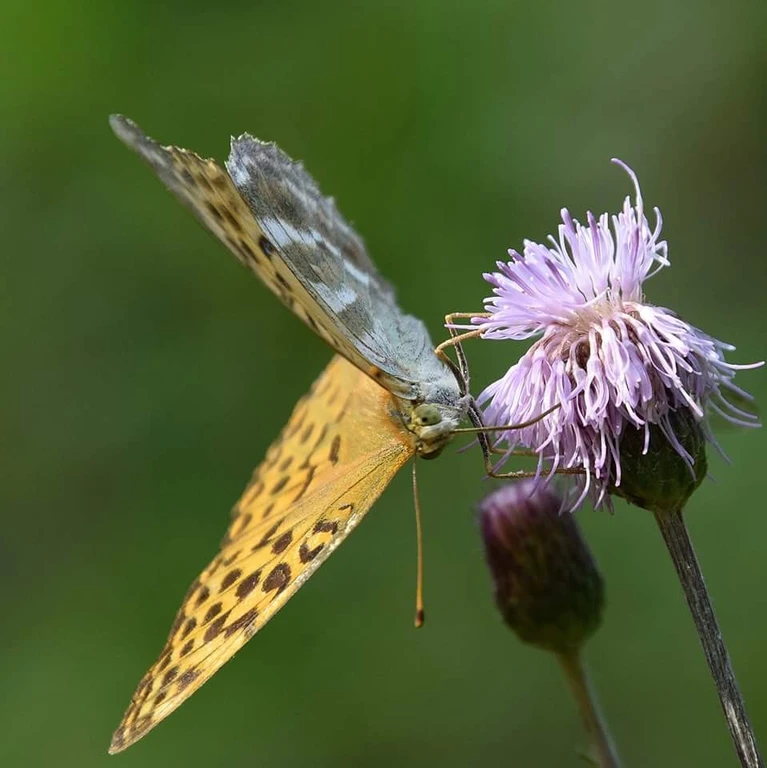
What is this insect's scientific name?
Argynnis paphia
